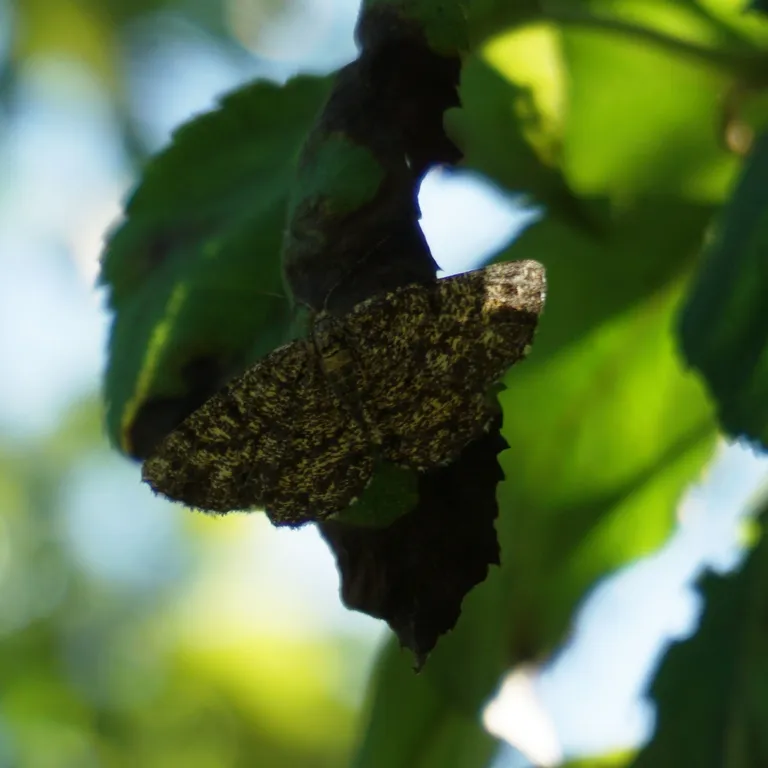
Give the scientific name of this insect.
Ematurga atomaria
